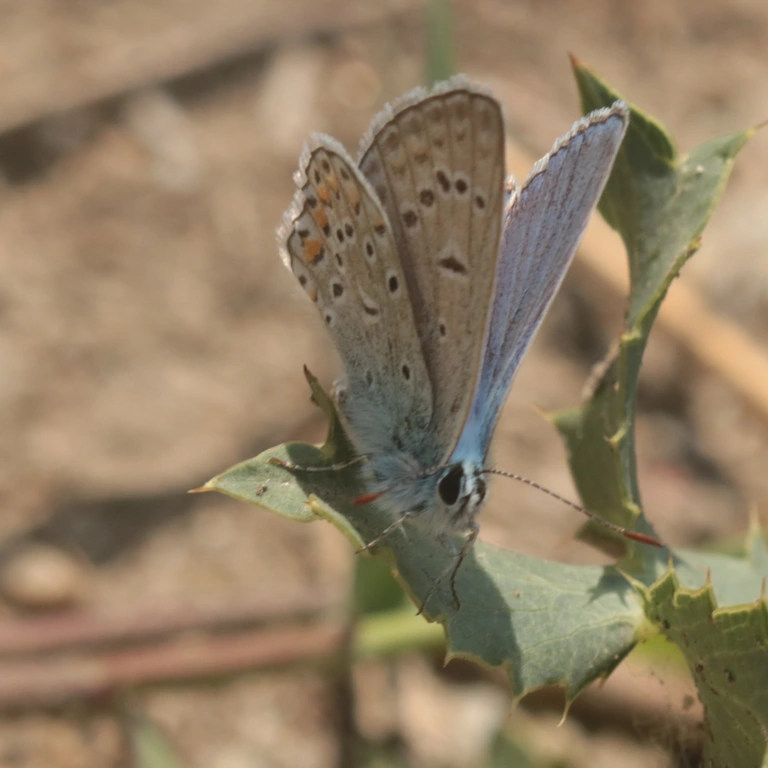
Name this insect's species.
Polyommatus icarus
